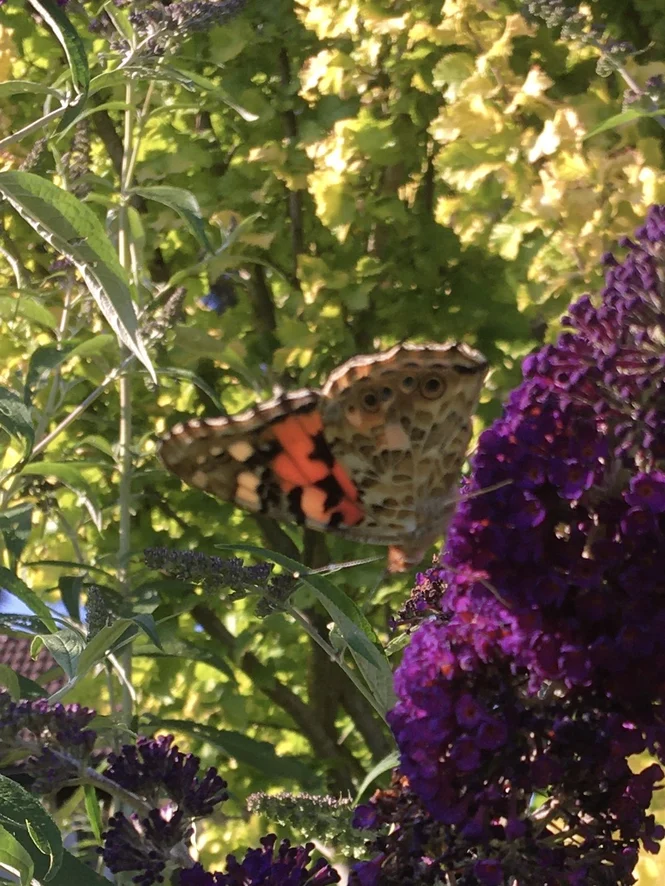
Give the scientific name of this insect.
Vanessa cardui
